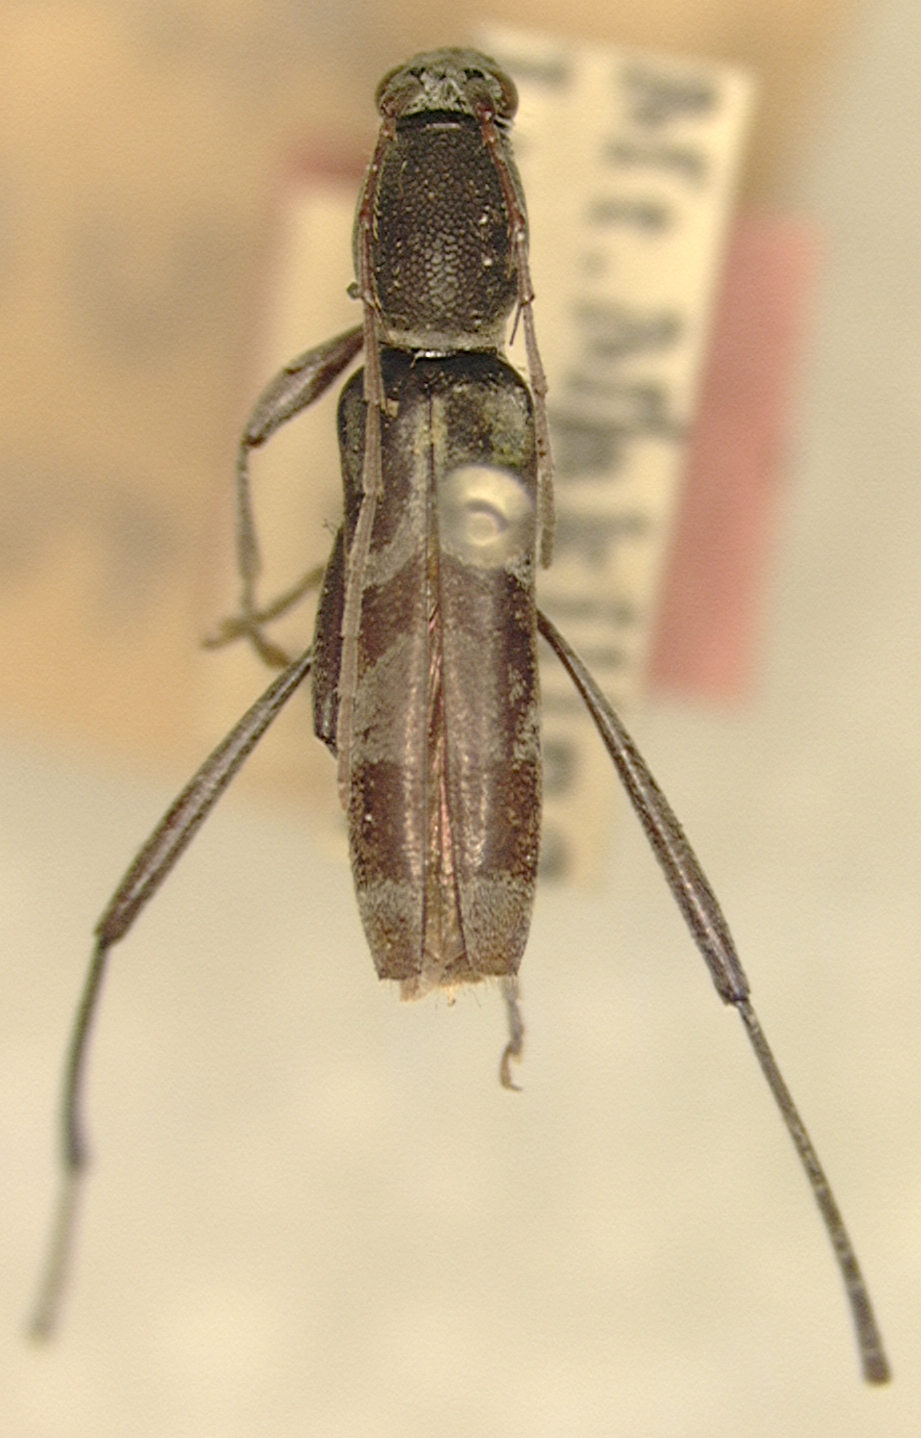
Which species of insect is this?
Demonax confinus
